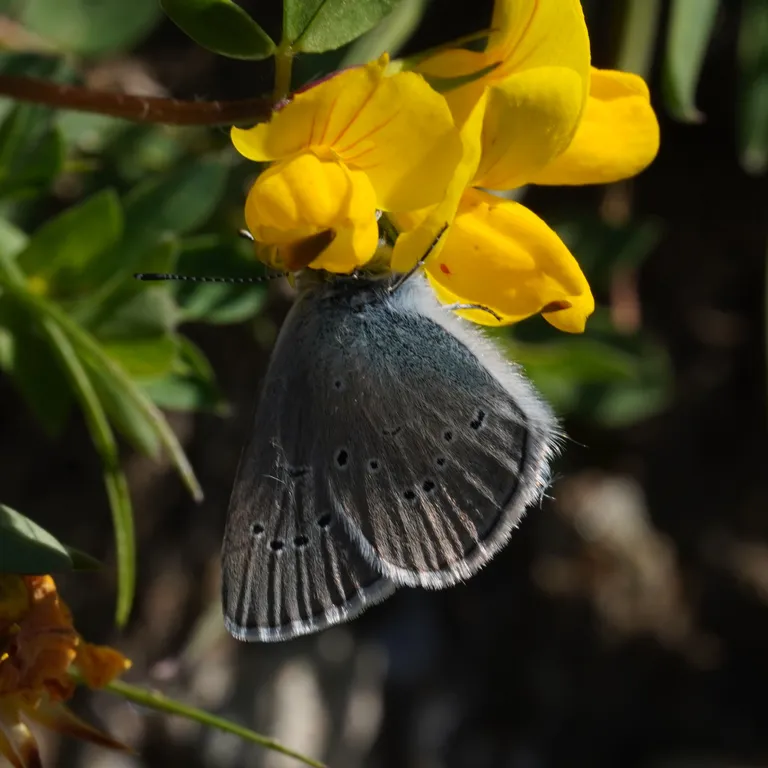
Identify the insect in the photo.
Cyaniris semiargus
